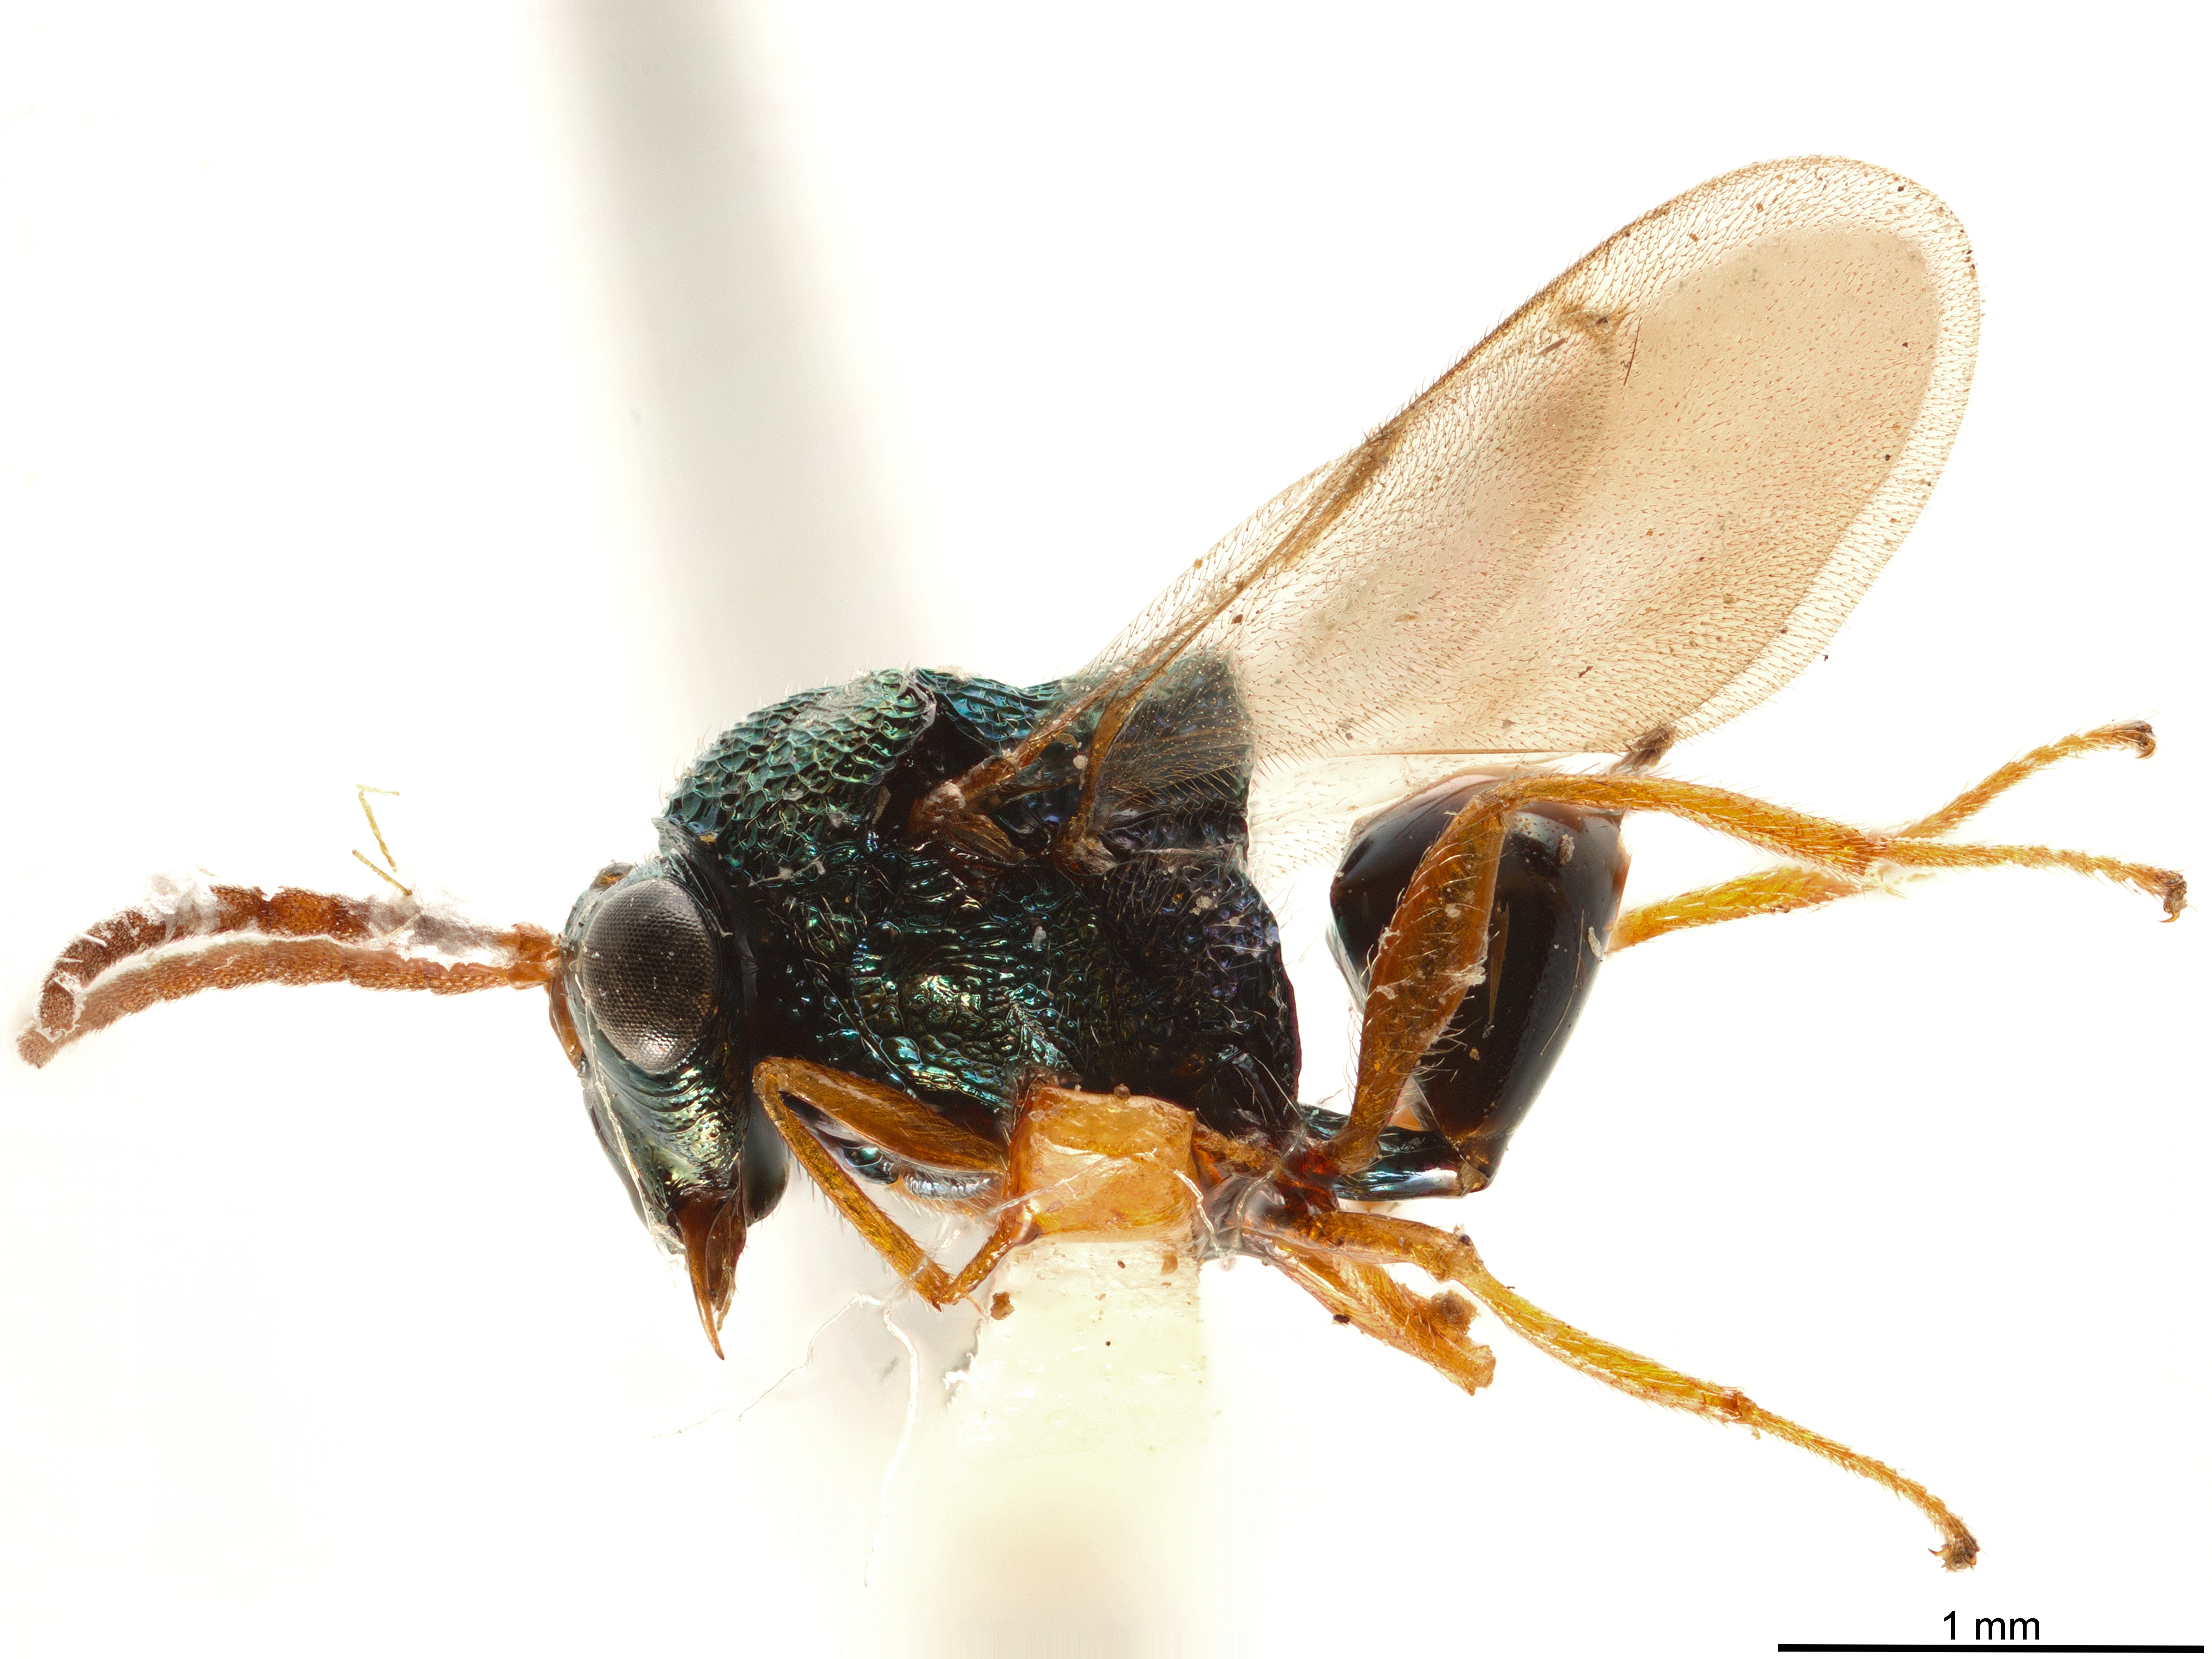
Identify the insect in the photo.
Ancylotropus montanus
